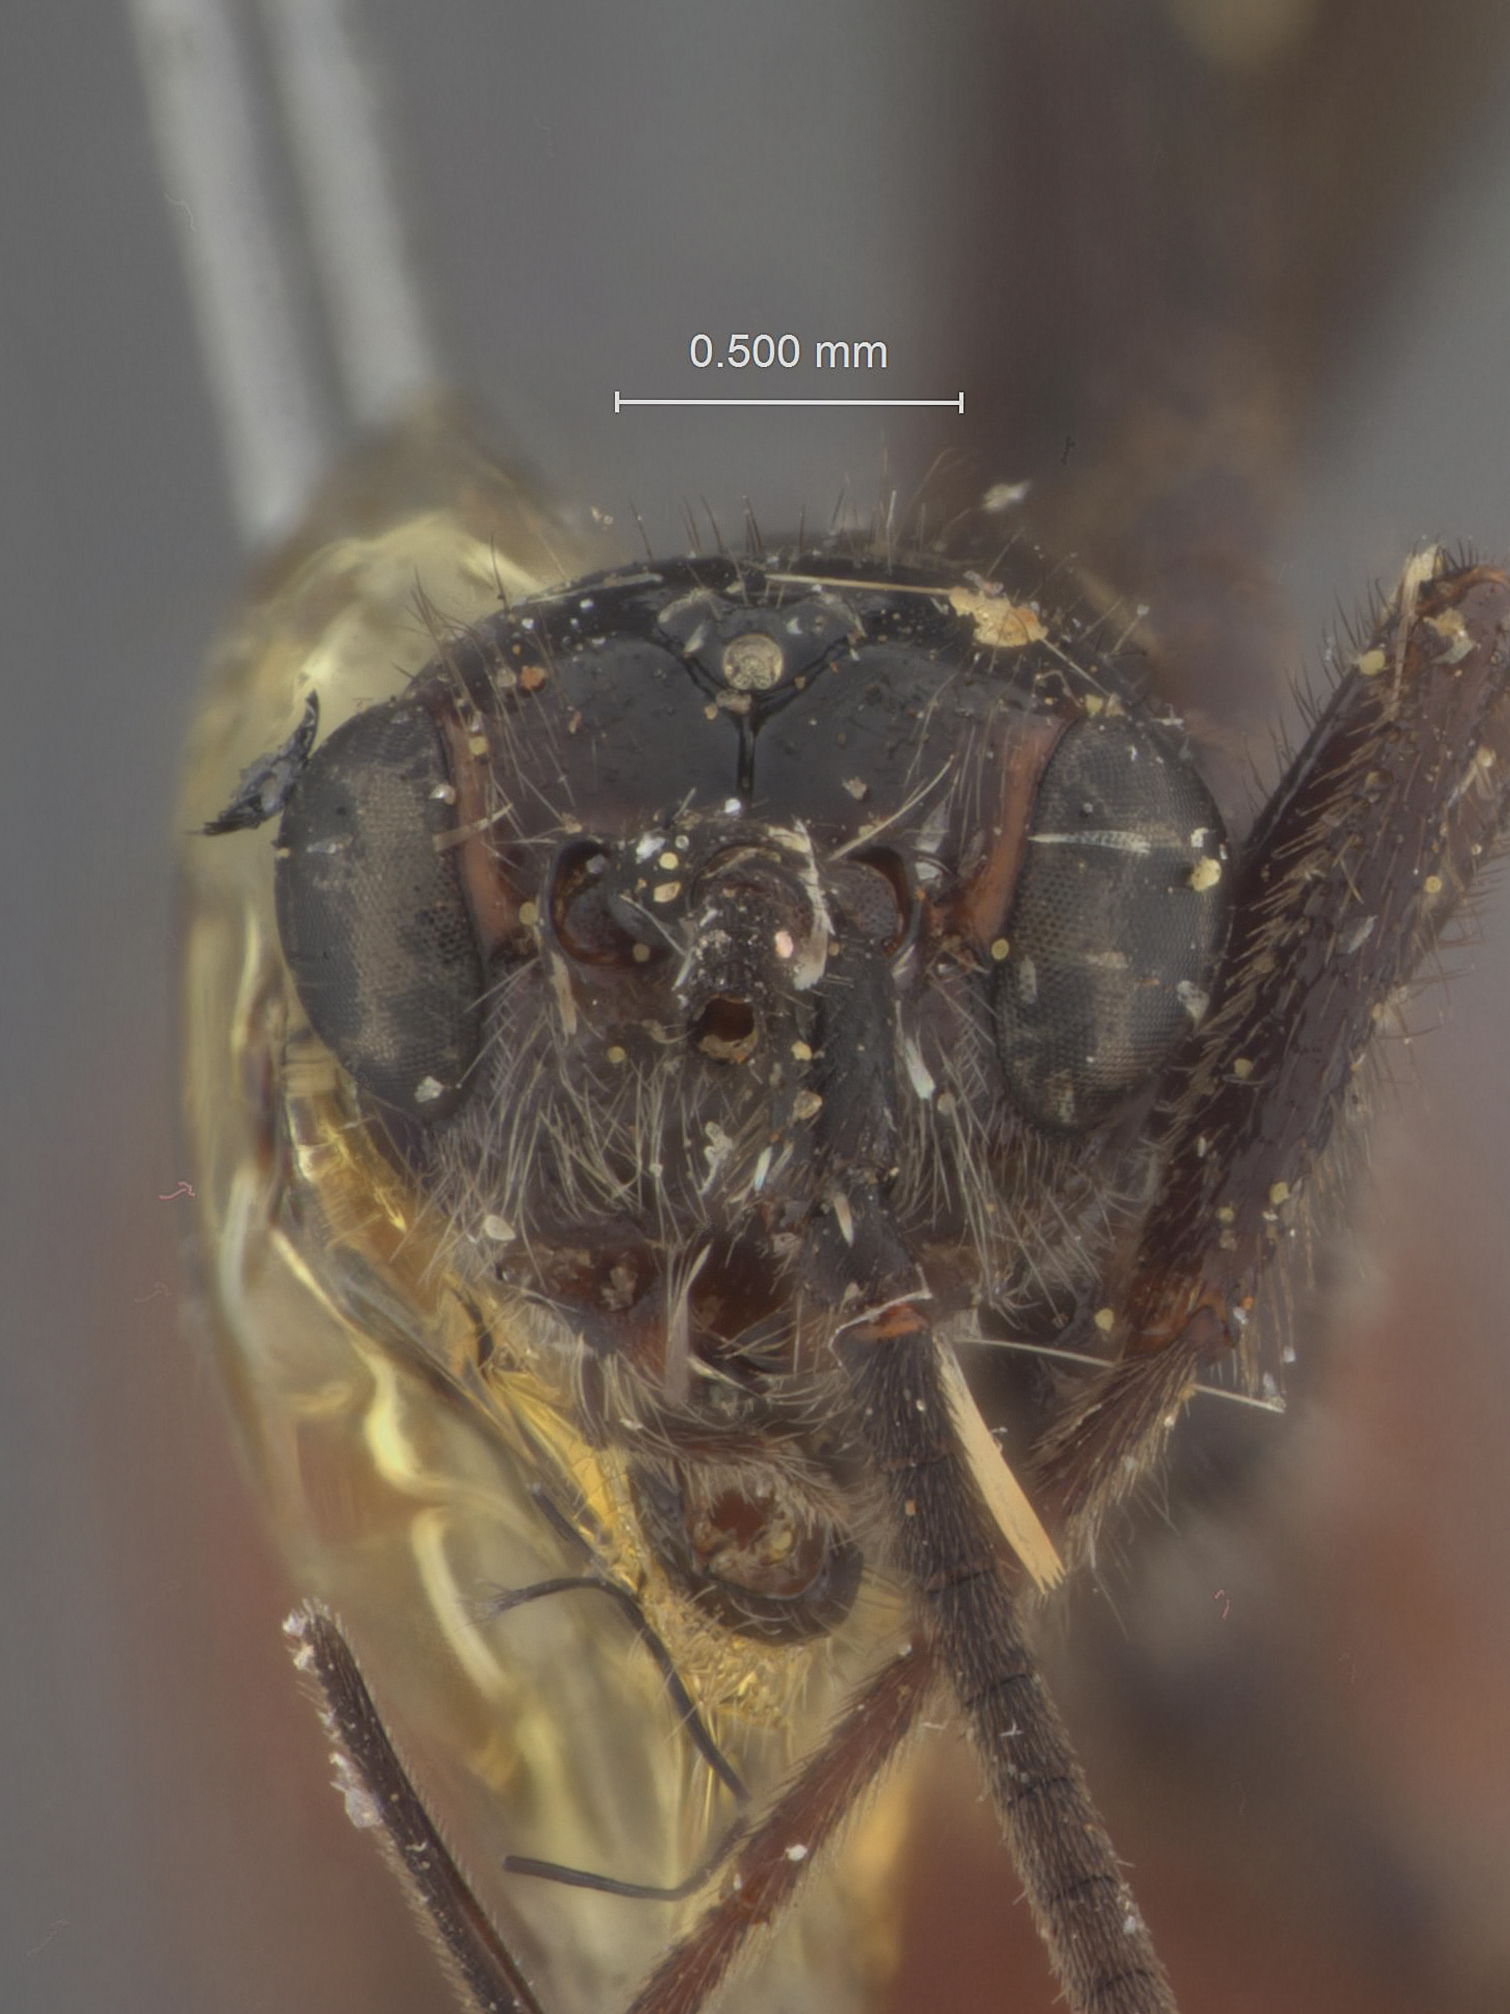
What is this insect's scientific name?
Atanycolus pilosiventris
